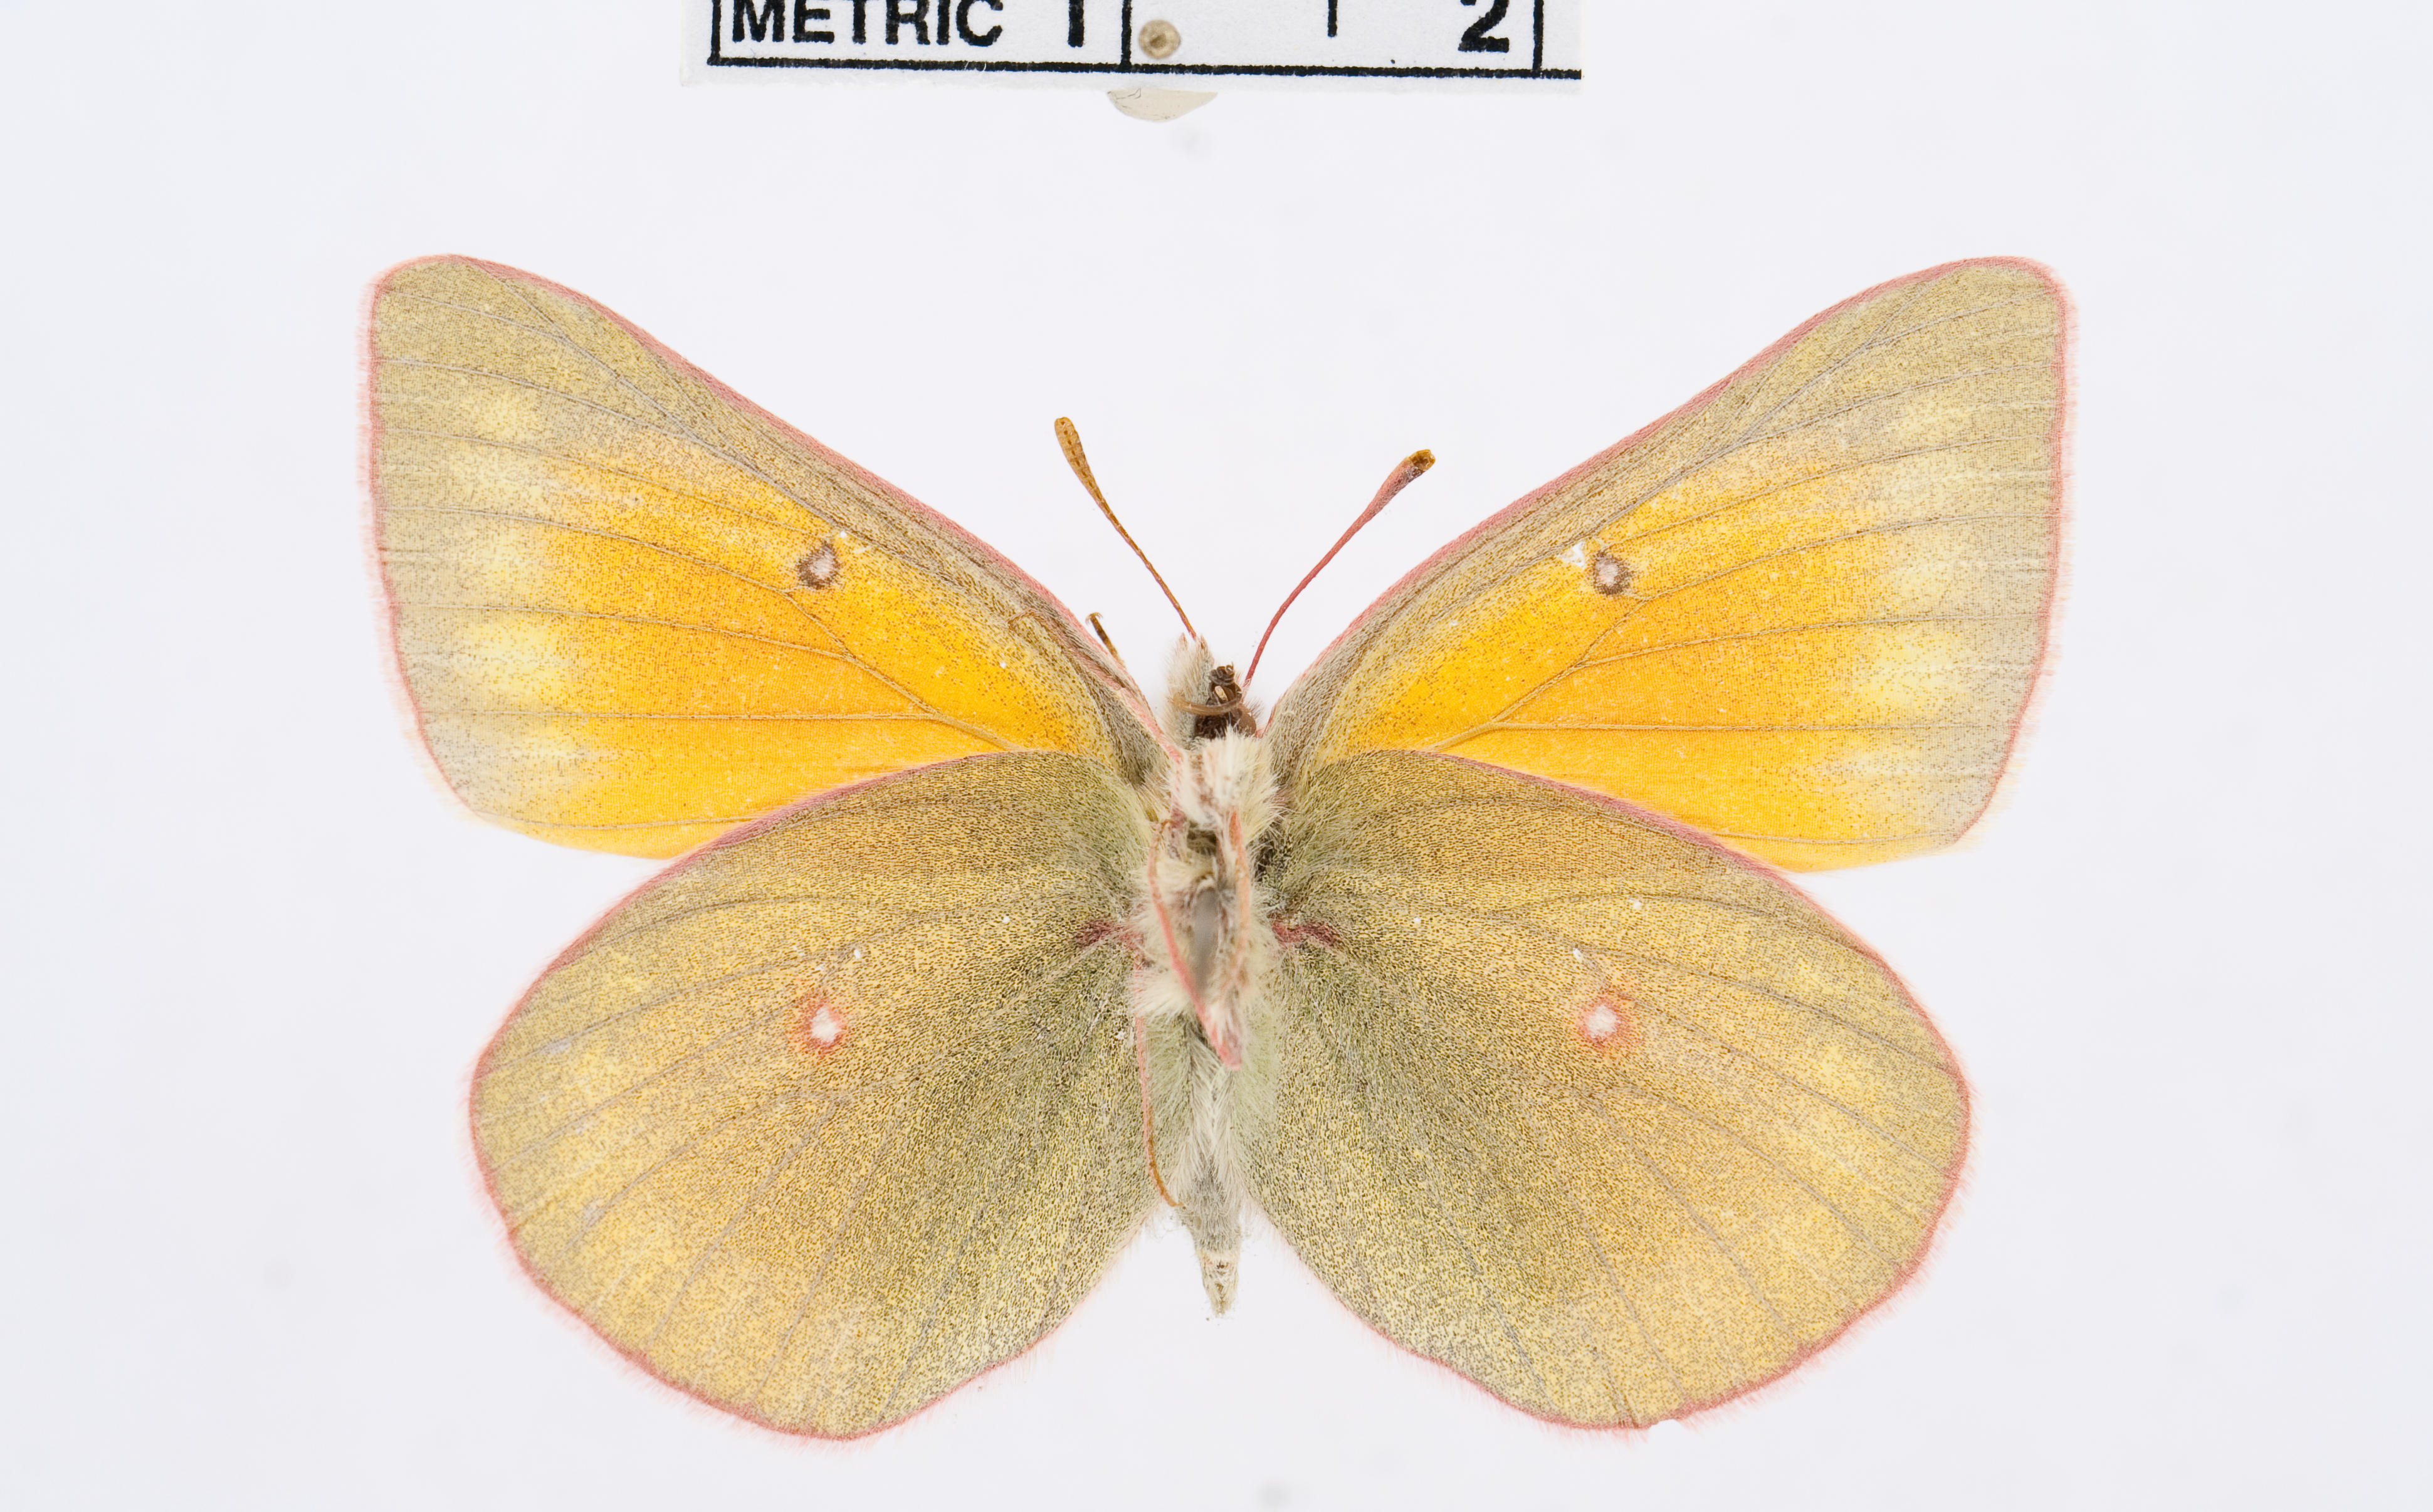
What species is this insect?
Colias meadii
